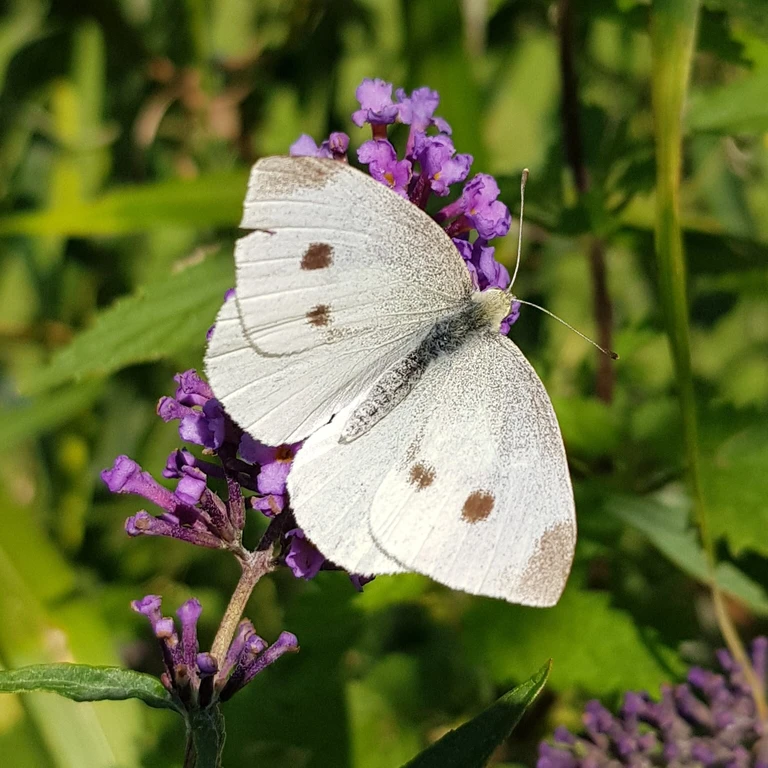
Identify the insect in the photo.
Pieris rapae
